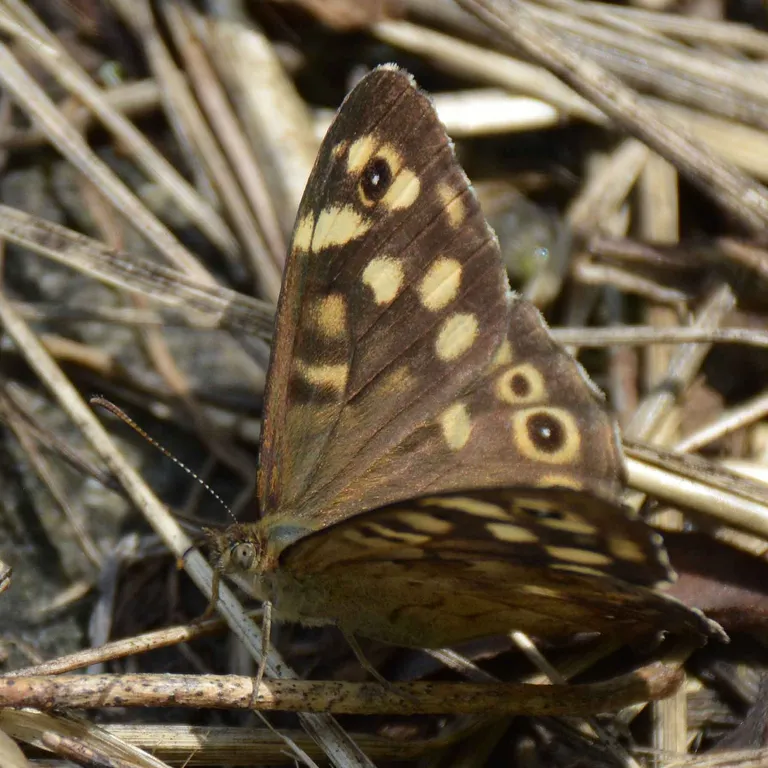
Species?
Pararge aegeria
